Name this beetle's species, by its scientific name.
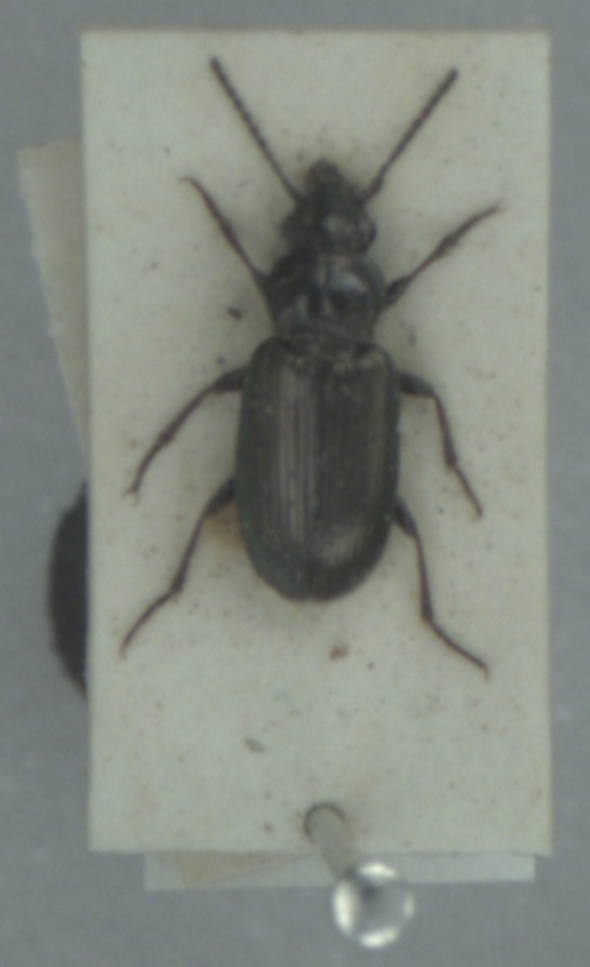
Pogonus littoralis
